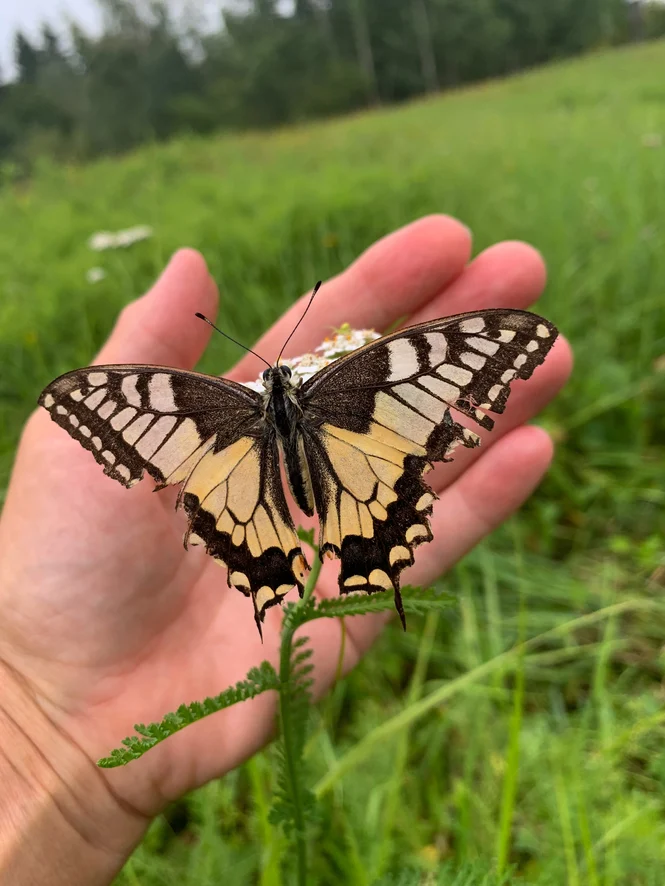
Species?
Papilio machaon
